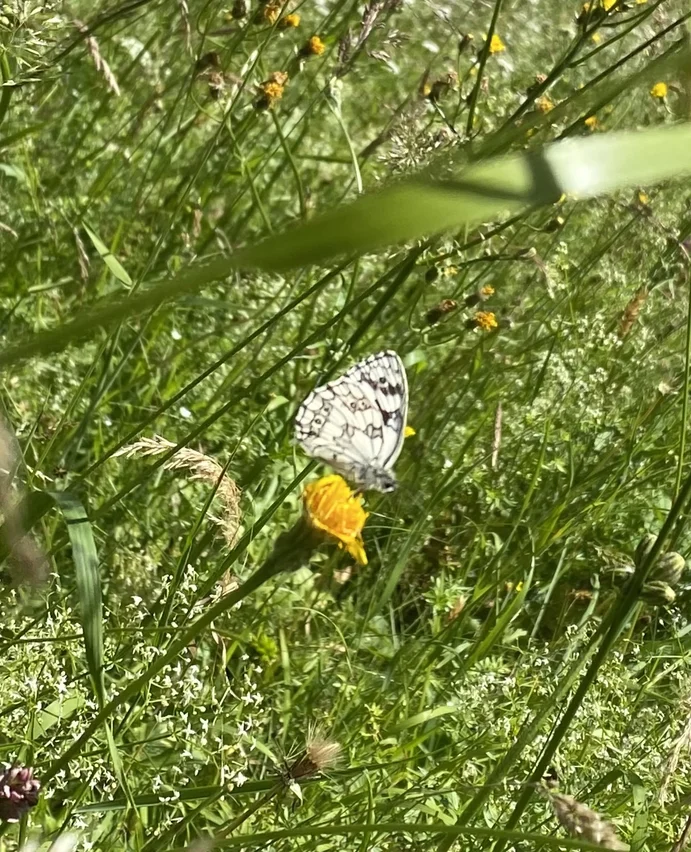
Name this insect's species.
Melanargia galathea
